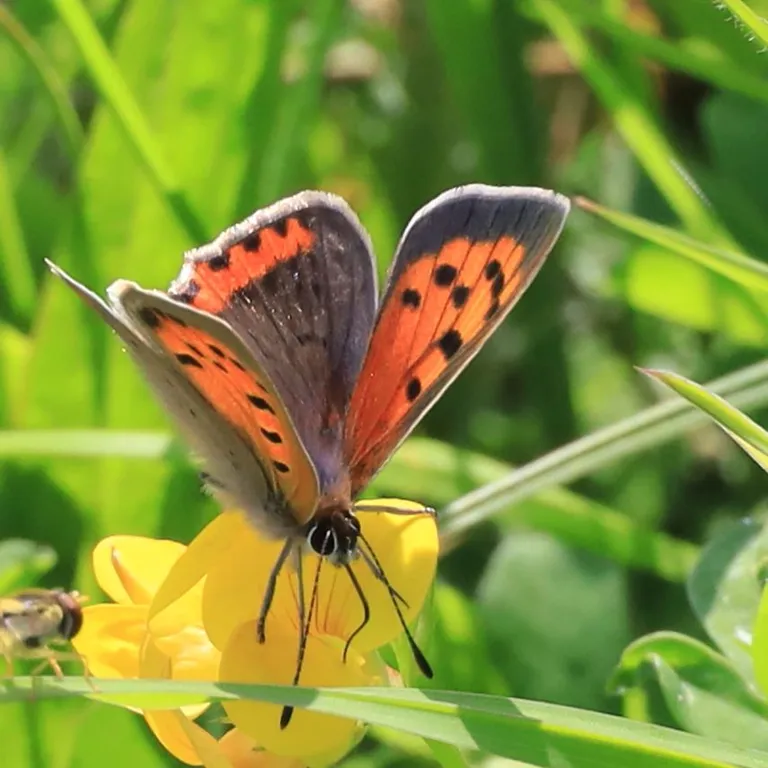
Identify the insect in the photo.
Lycaena phlaeas
